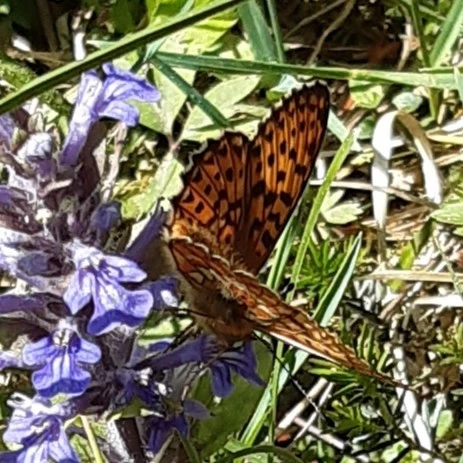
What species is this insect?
Boloria euphrosyne (also Clossiana euphrosyne)
